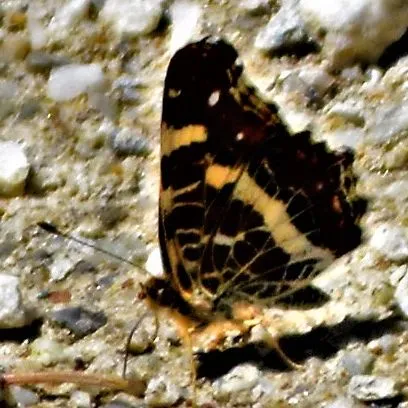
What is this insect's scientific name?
Araschnia levana
